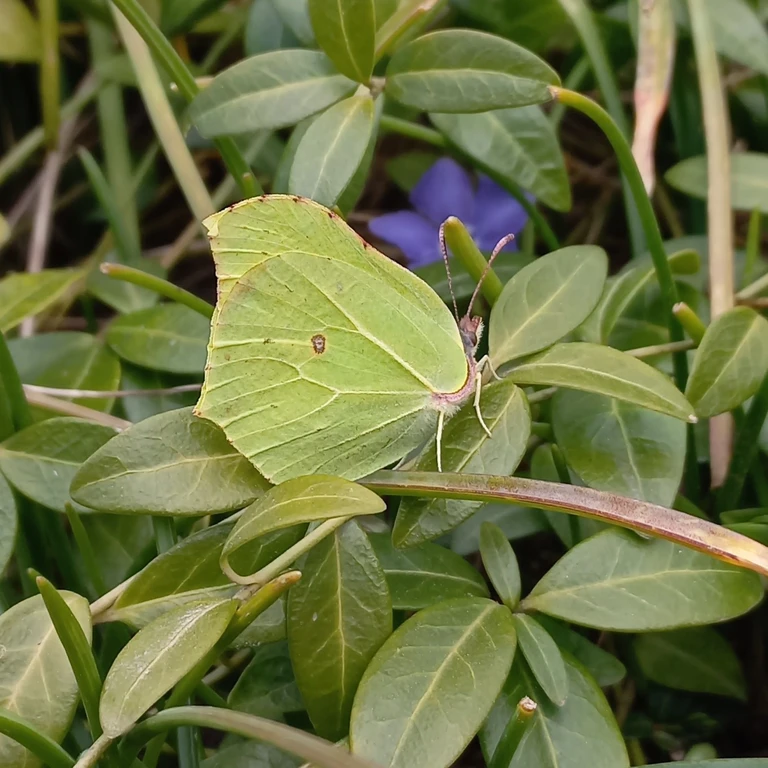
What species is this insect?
Gonepteryx rhamni
